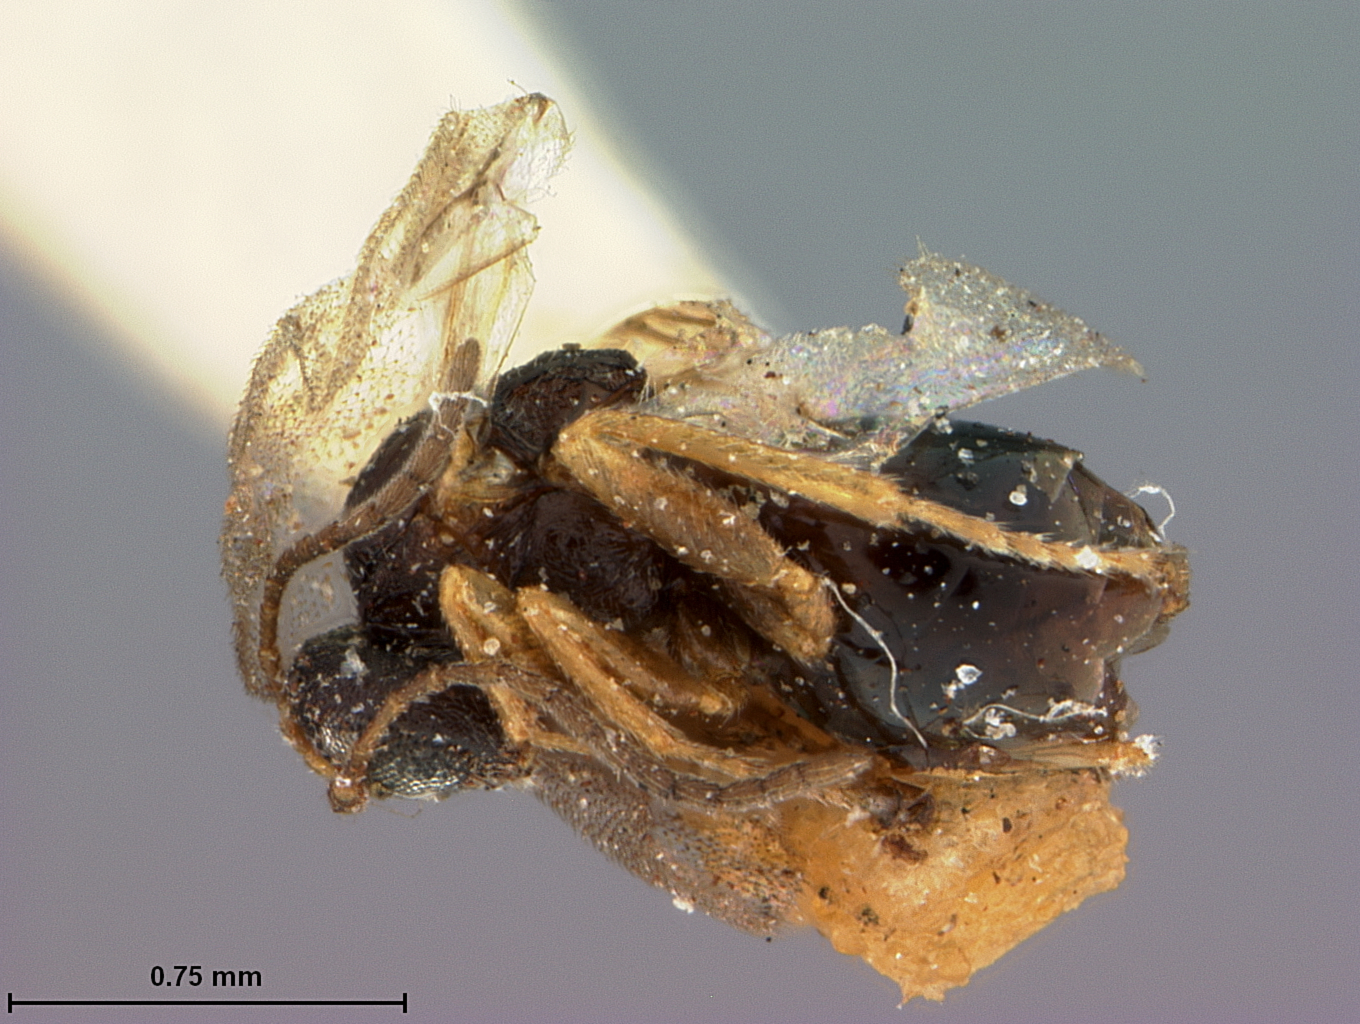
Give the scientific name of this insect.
Callirhytis cellae
